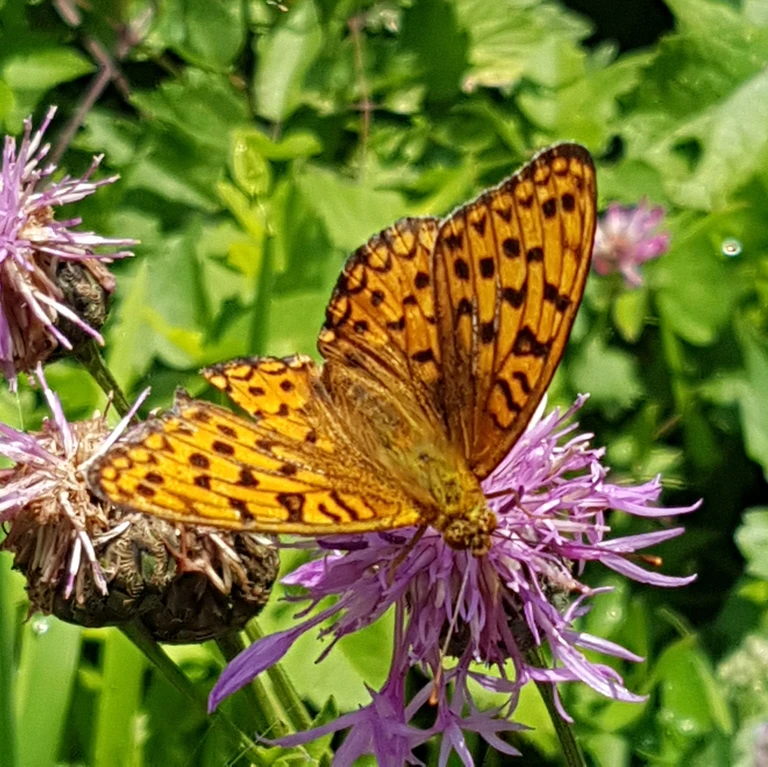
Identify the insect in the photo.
Fabriciana adippe
